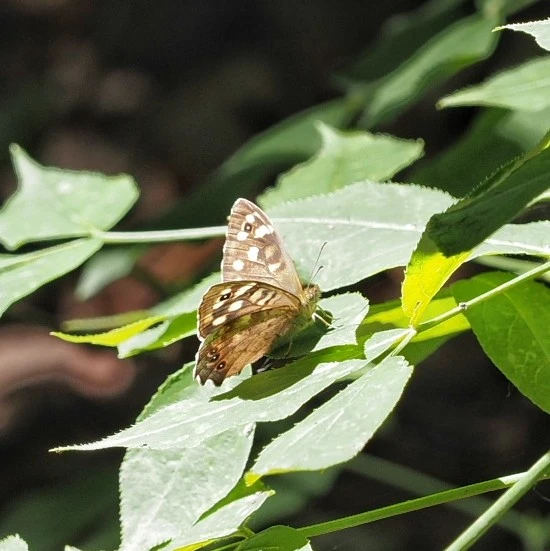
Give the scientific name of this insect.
Pararge aegeria
